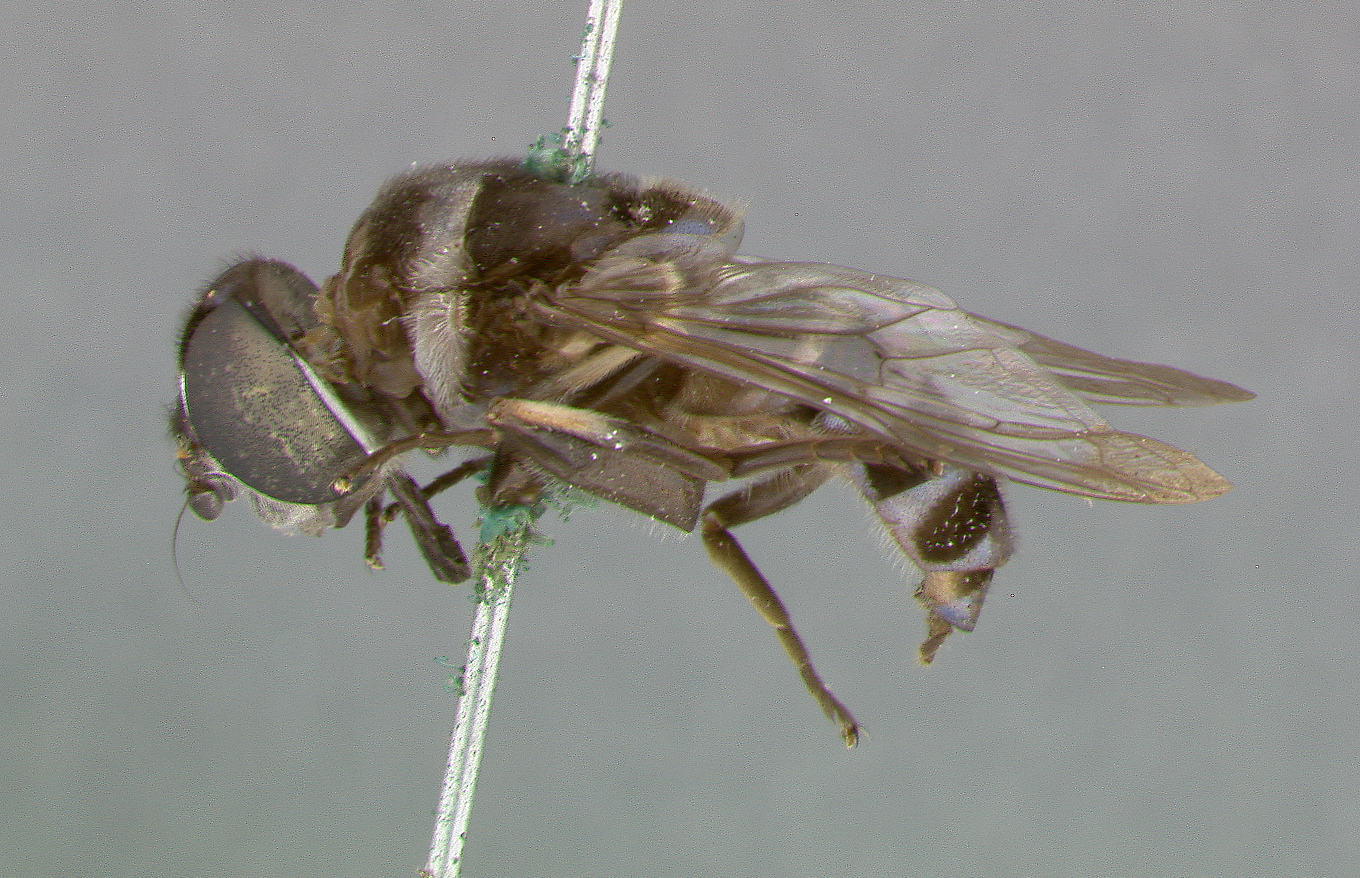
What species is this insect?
Eristalis semisplendens
